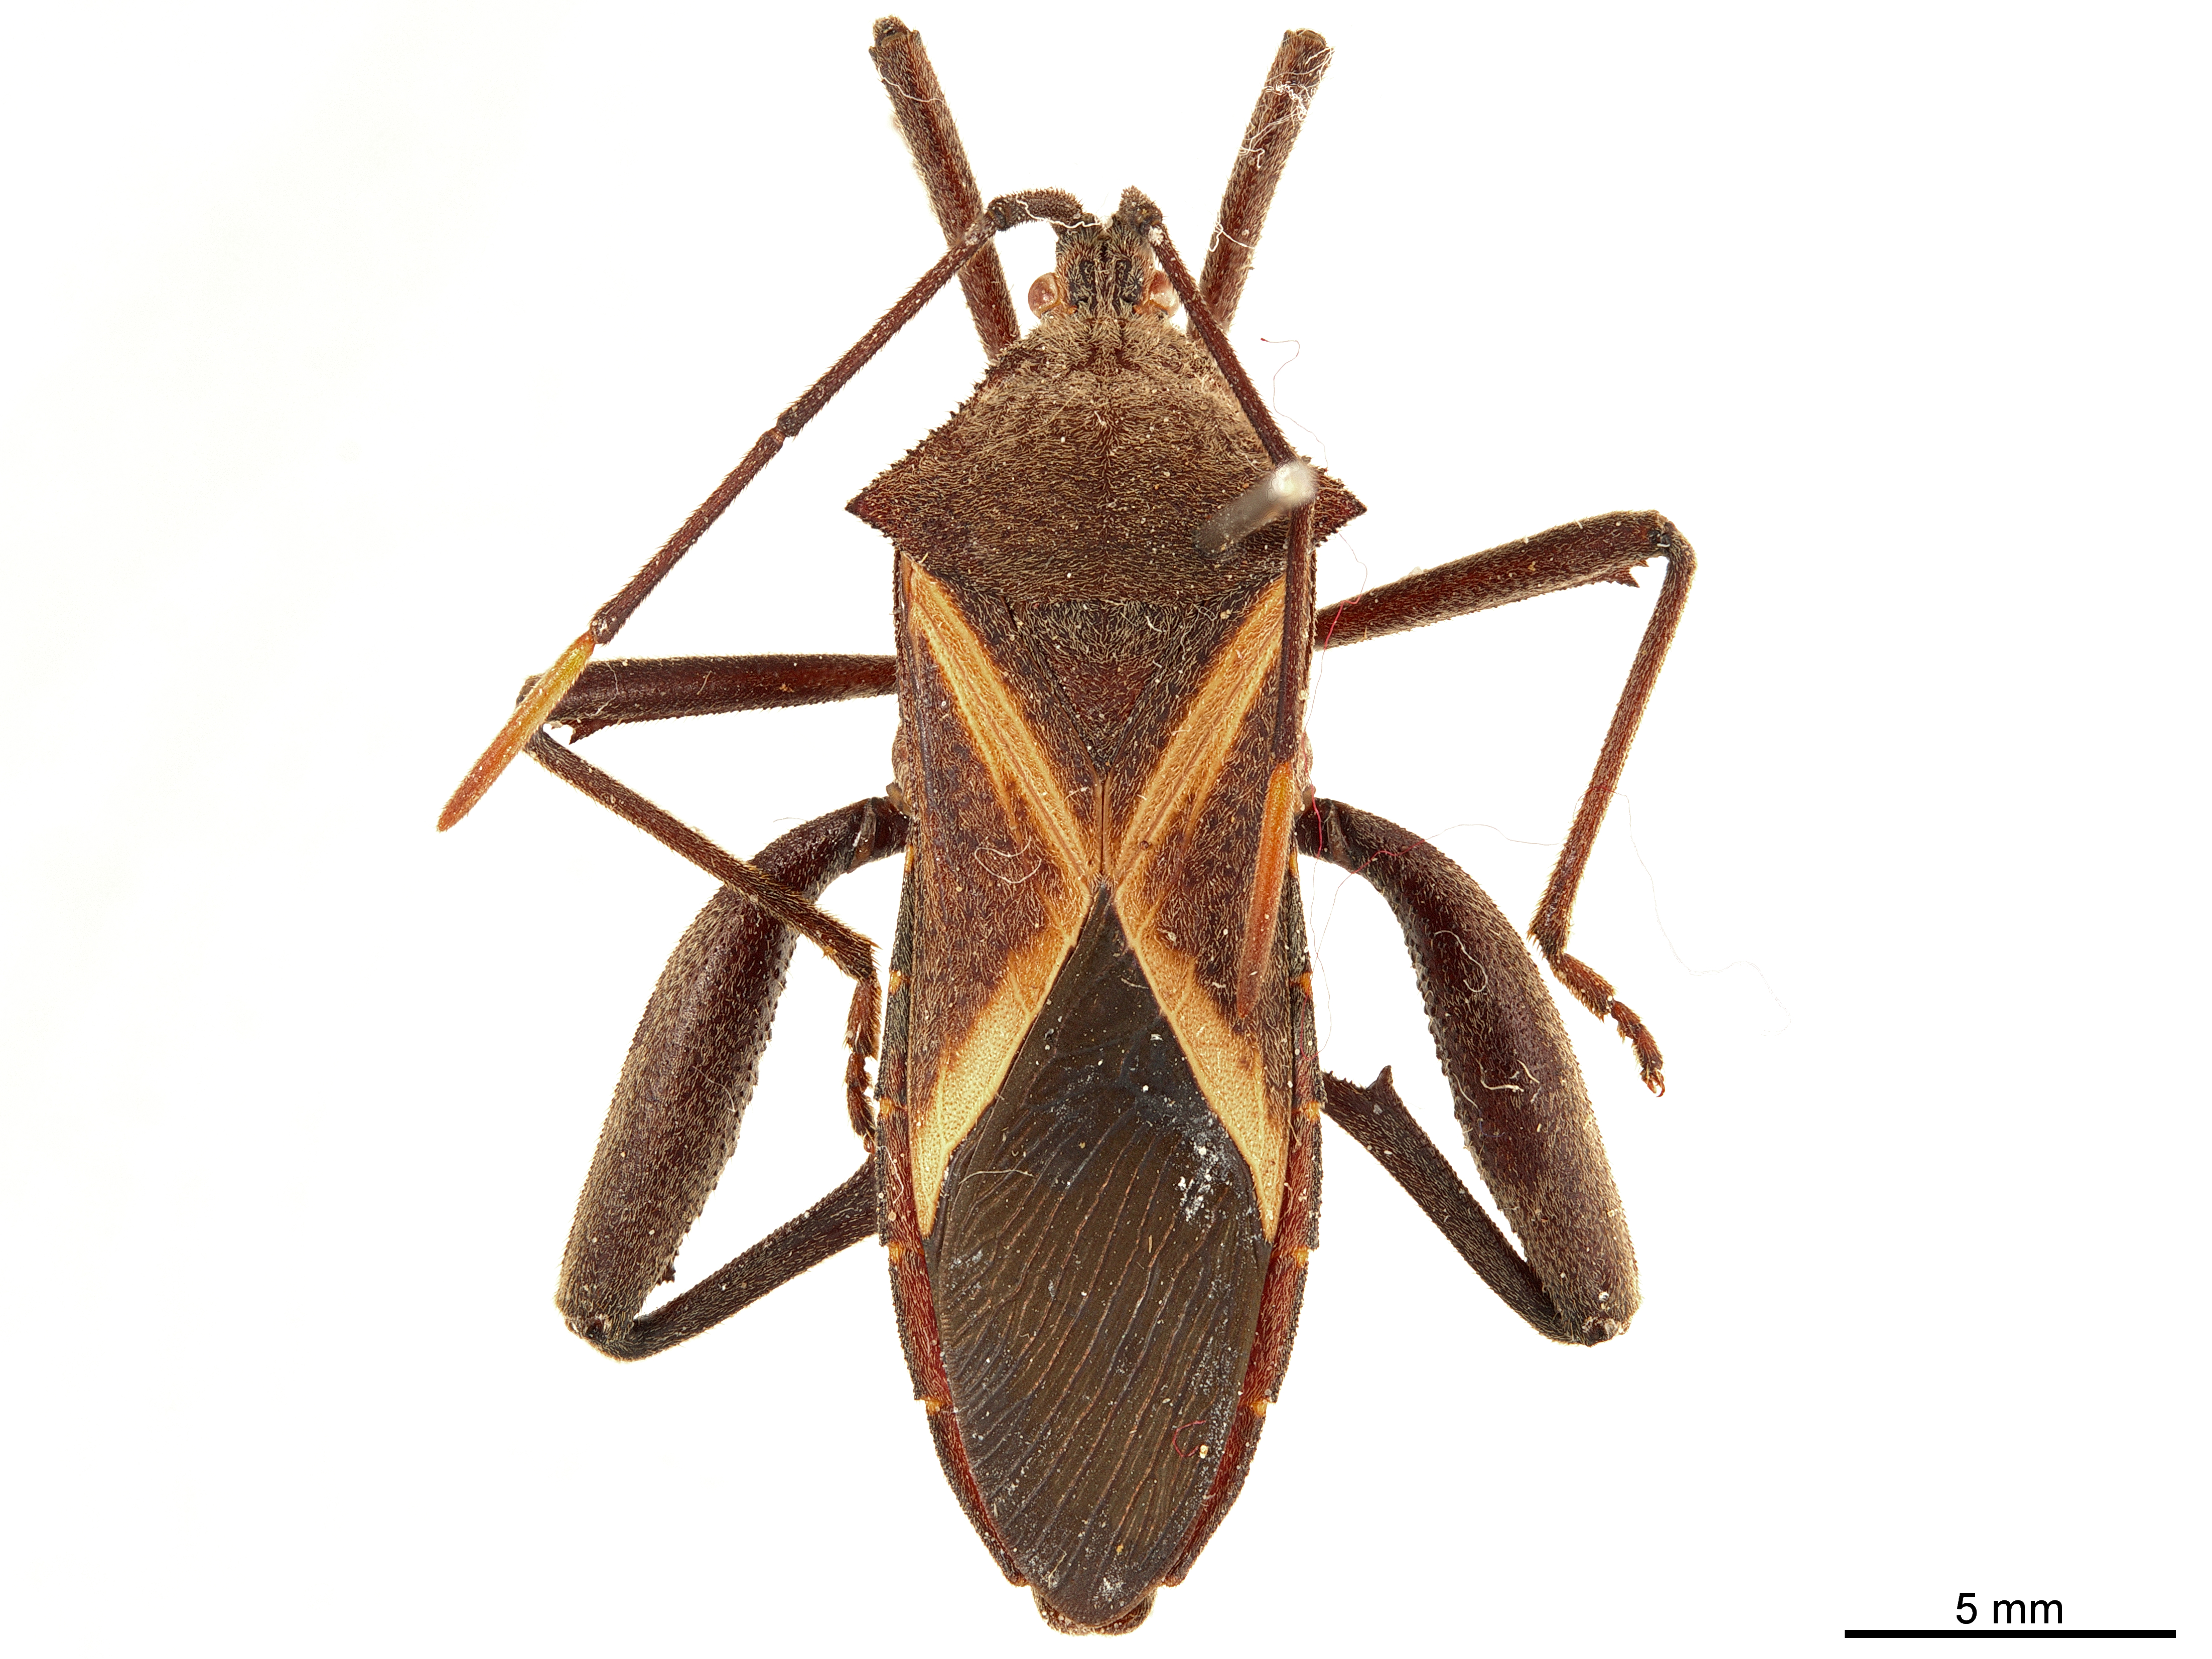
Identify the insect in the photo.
Mictis profana
